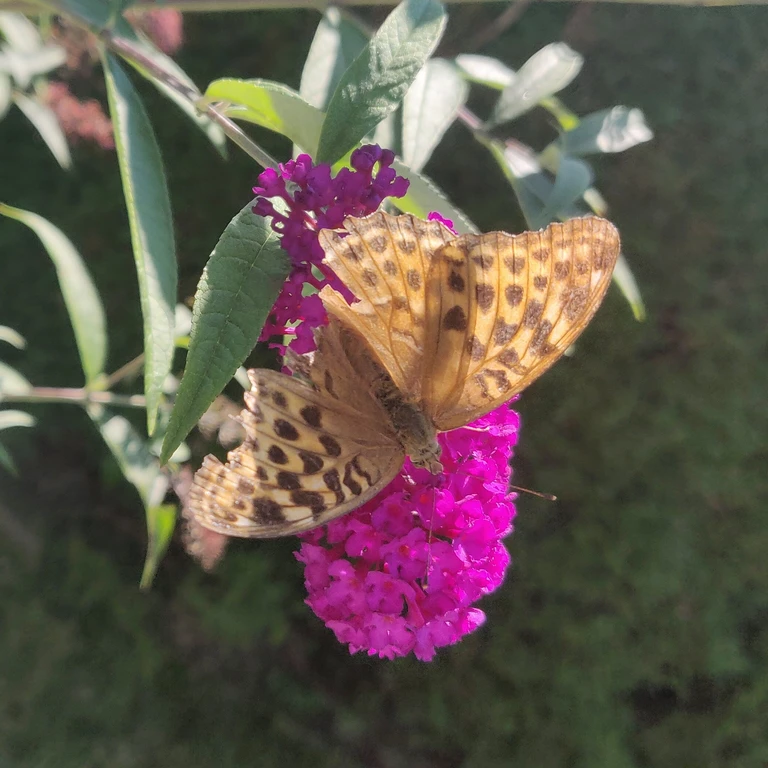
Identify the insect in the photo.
Argynnis paphia
